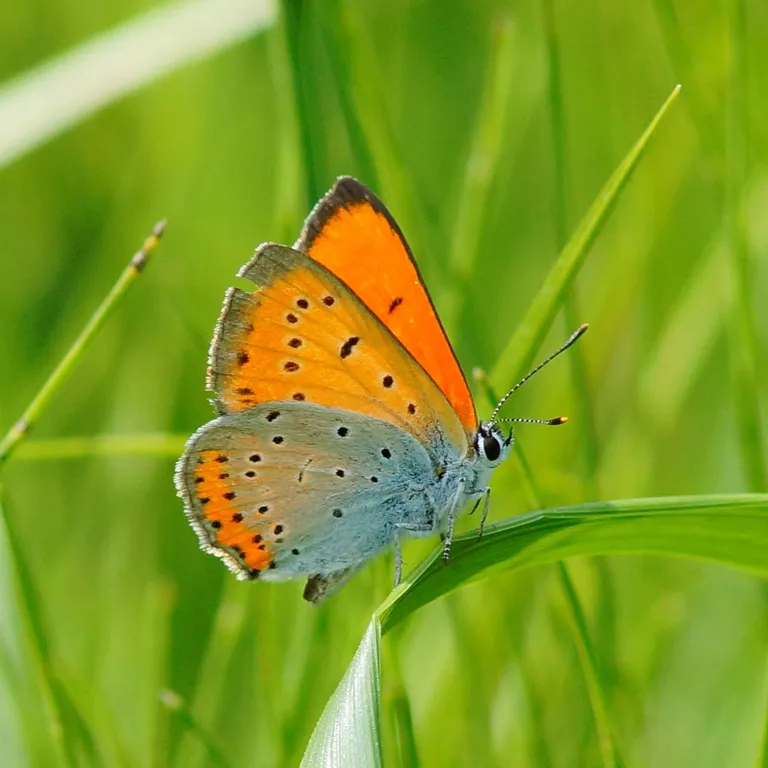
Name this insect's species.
Lycaena dispar
